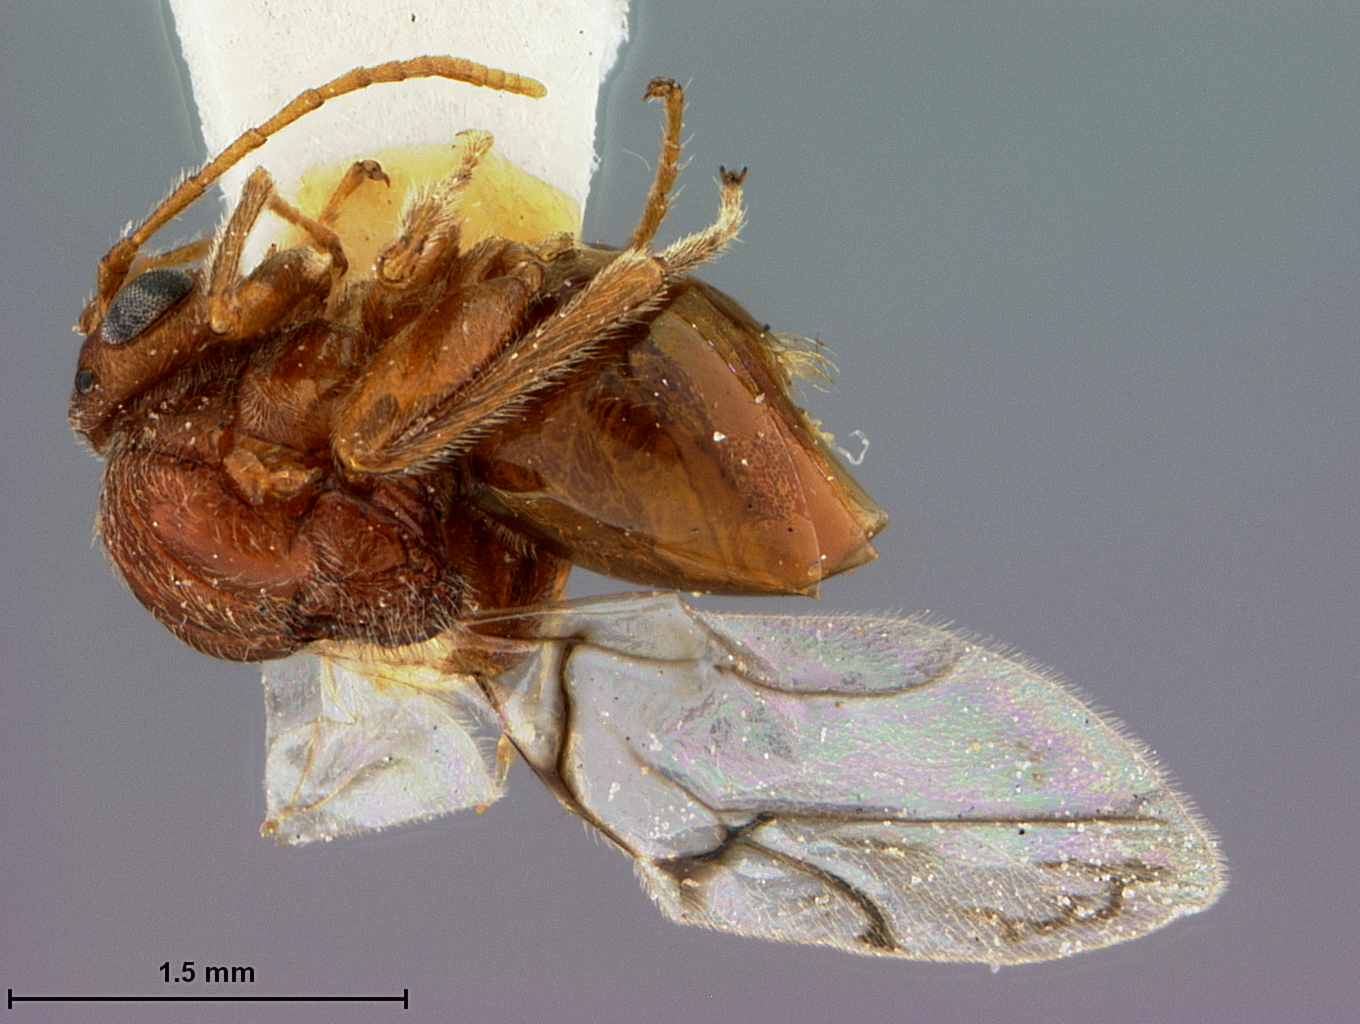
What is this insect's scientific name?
Diplolepis capronae
